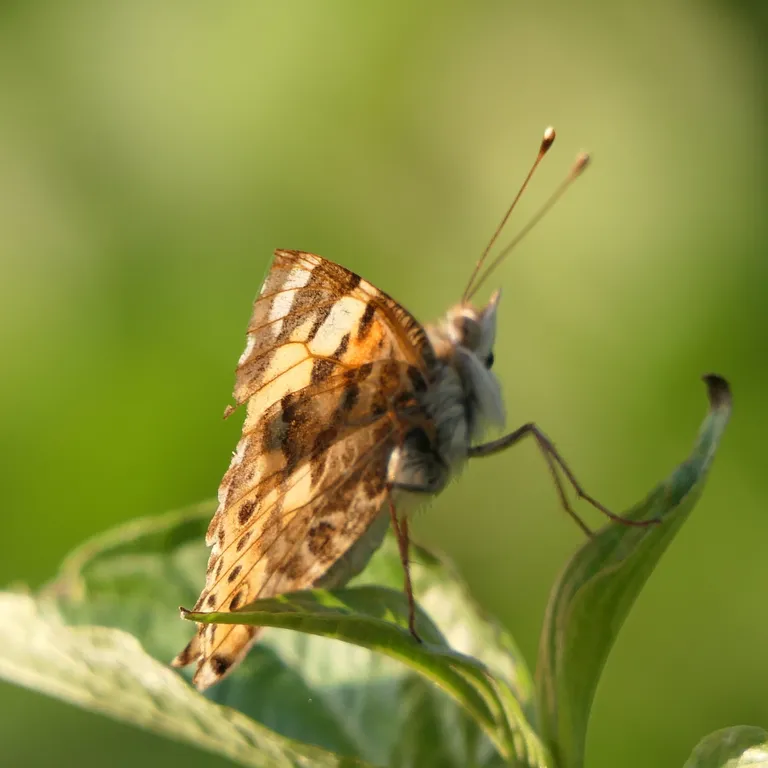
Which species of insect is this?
Vanessa cardui
